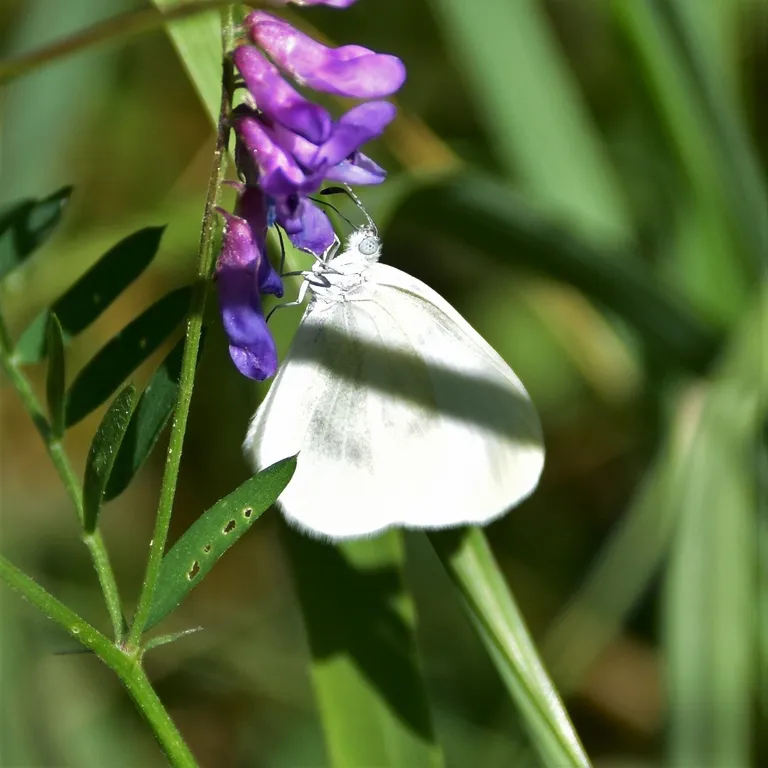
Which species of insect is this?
Leptidea sinapis/juvernica
